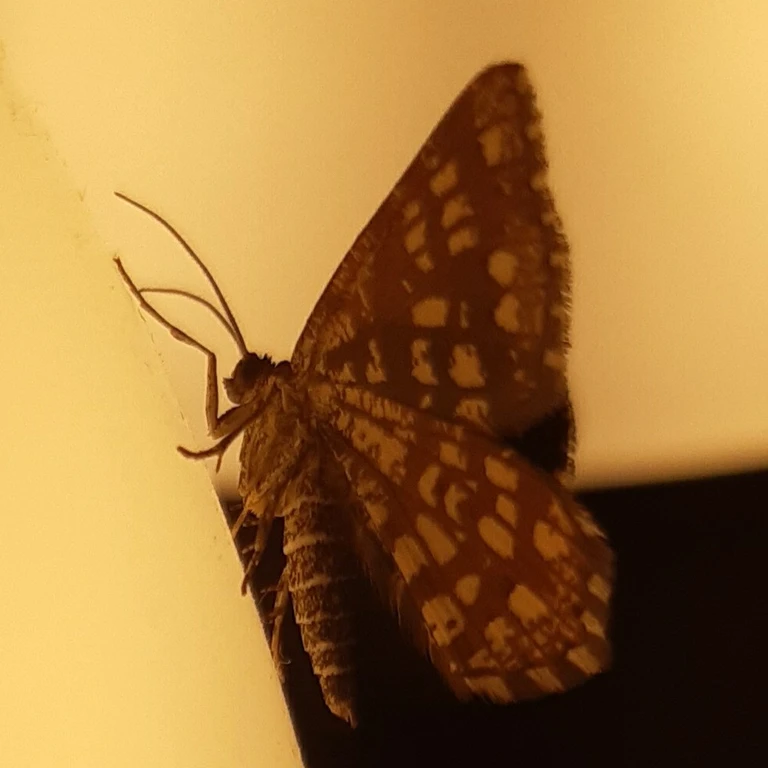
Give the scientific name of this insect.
Chiasmia clathrata
